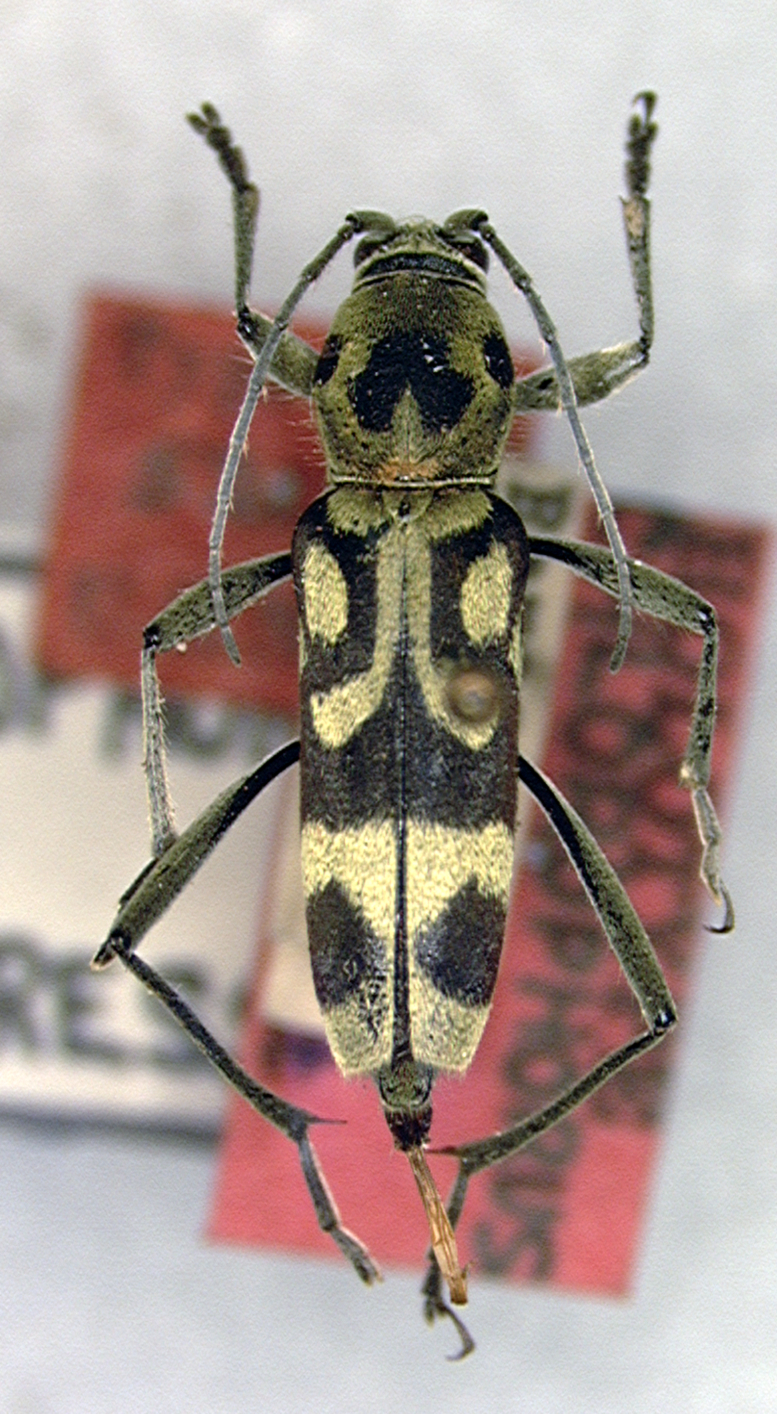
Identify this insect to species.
Chlorophorus miwai
